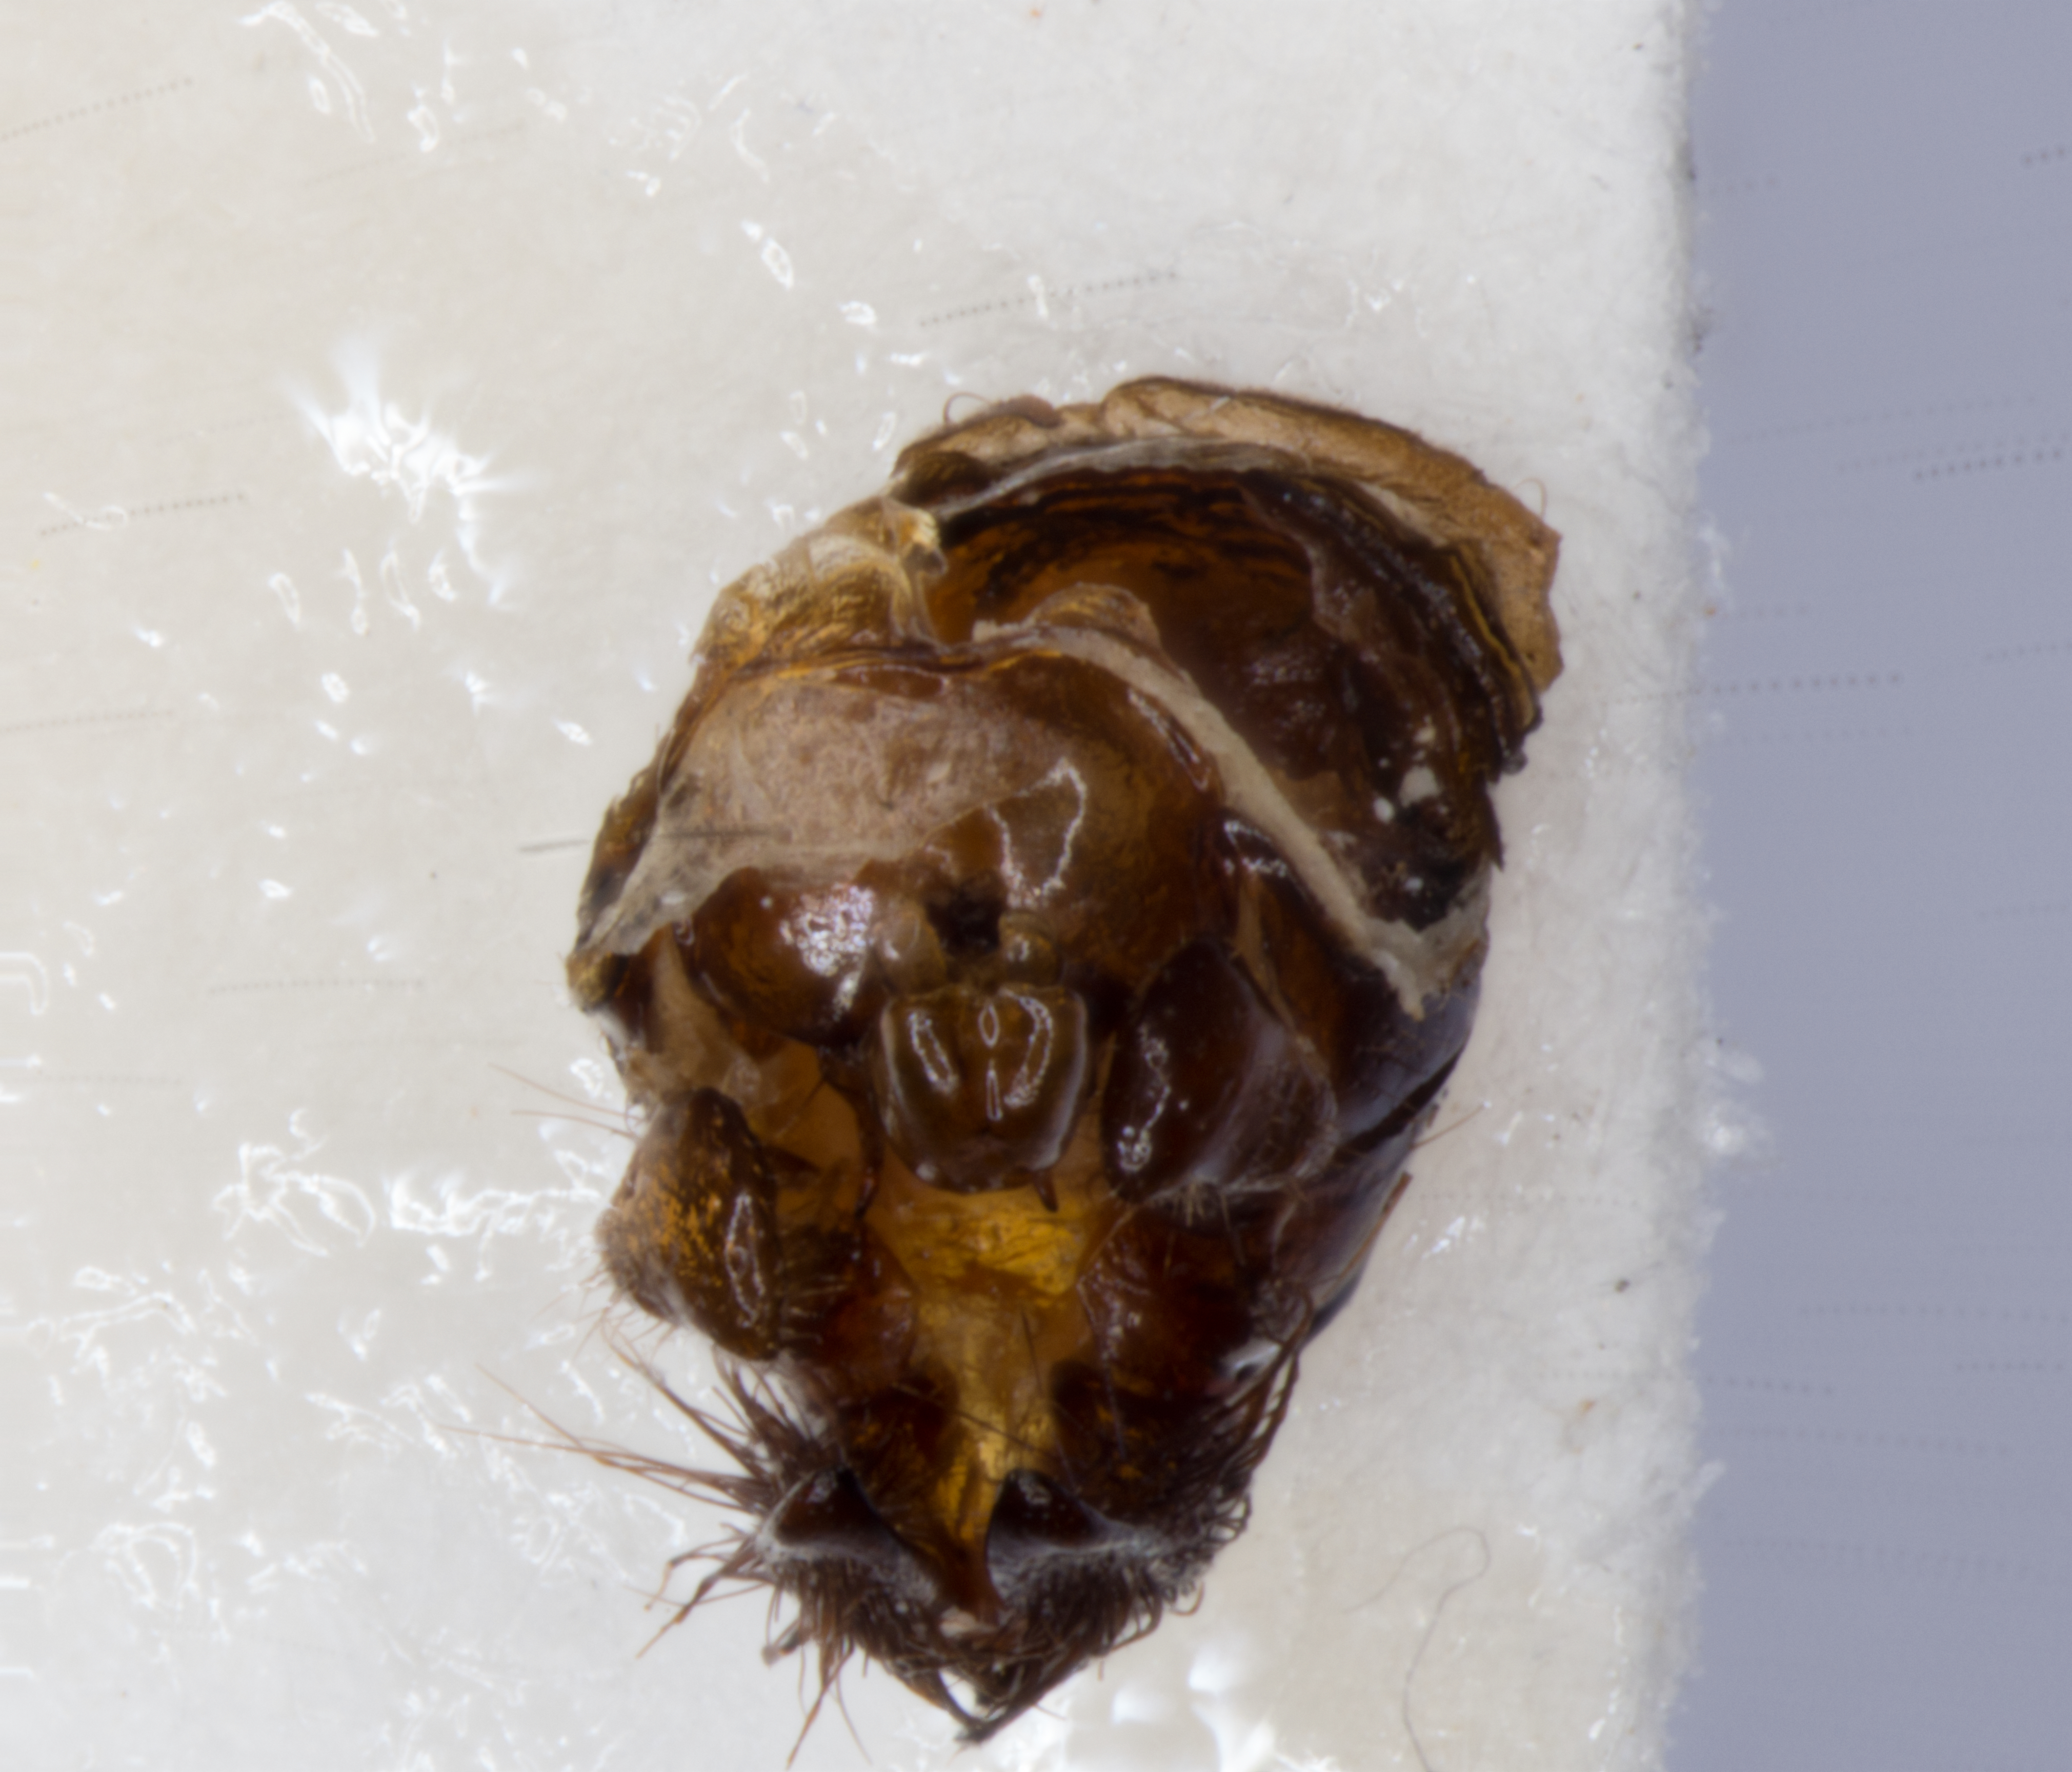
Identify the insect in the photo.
Wohlfahrtia atra
